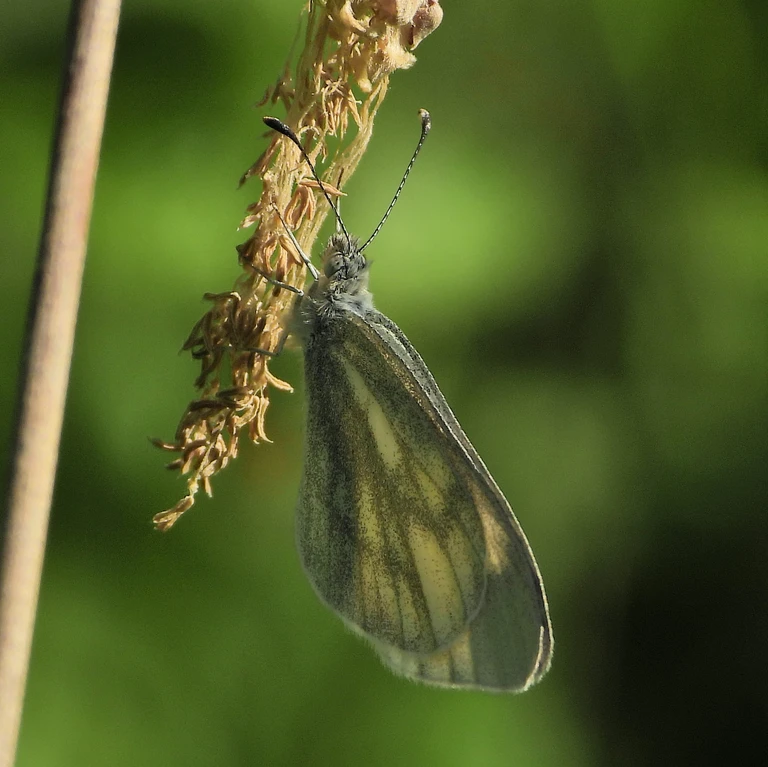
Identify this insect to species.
Leptidea sinapis/juvernica
